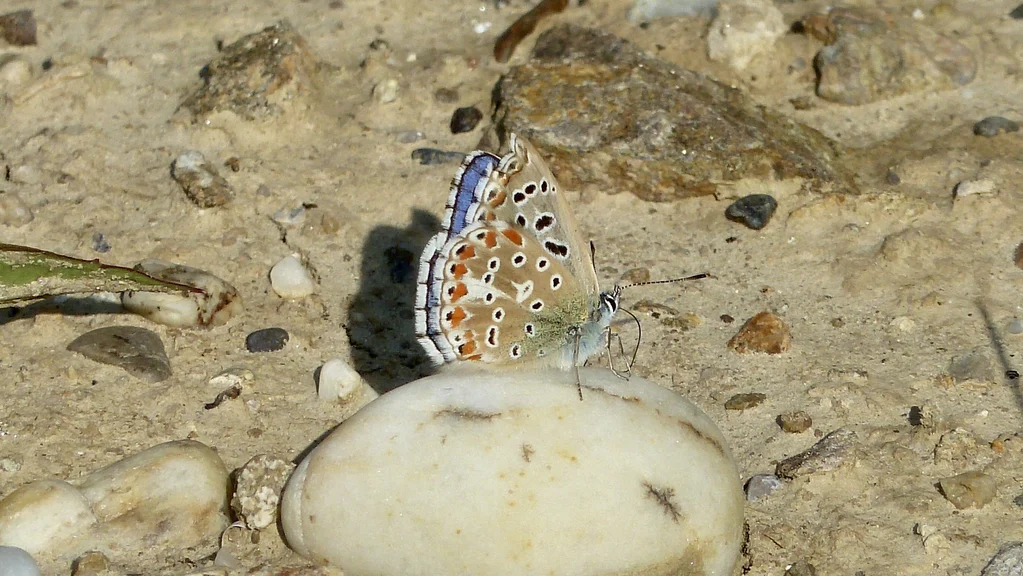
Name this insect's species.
Lysandra bellargus
